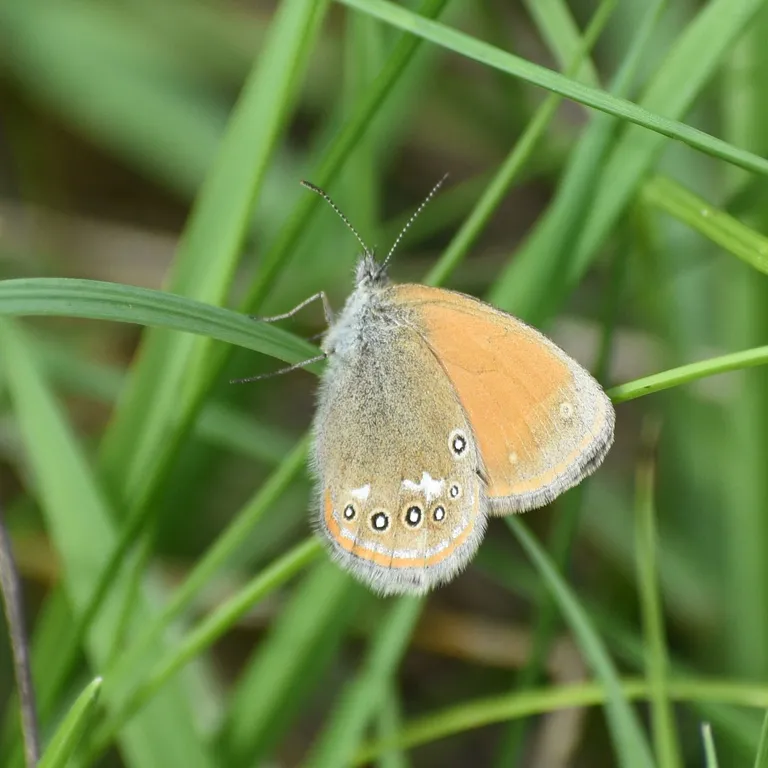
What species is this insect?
Coenonympha glycerion (also Coenonympha iphis)
